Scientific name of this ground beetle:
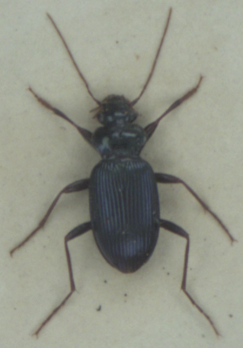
Leistus spinibarbis
